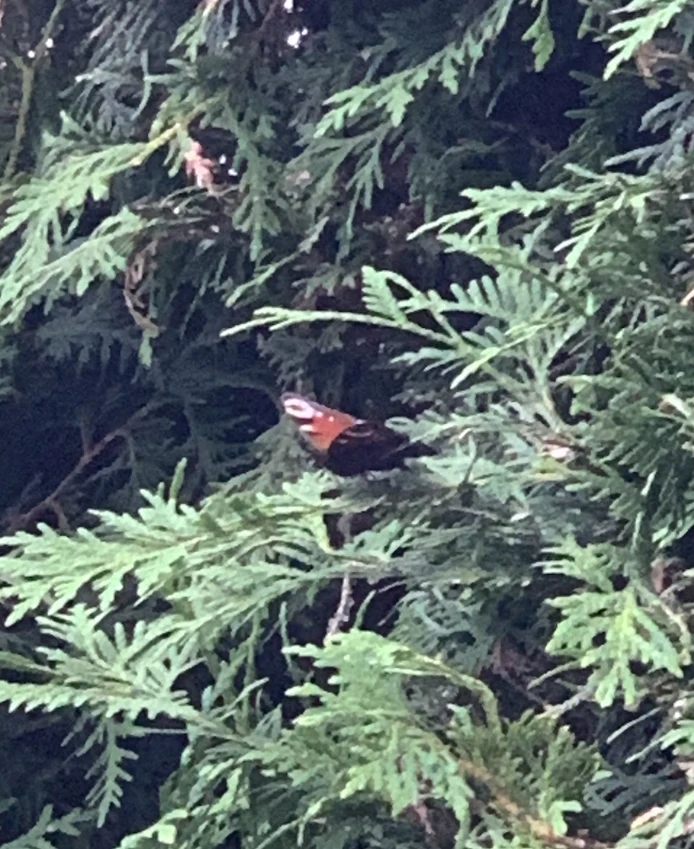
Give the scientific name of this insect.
Aglais io
